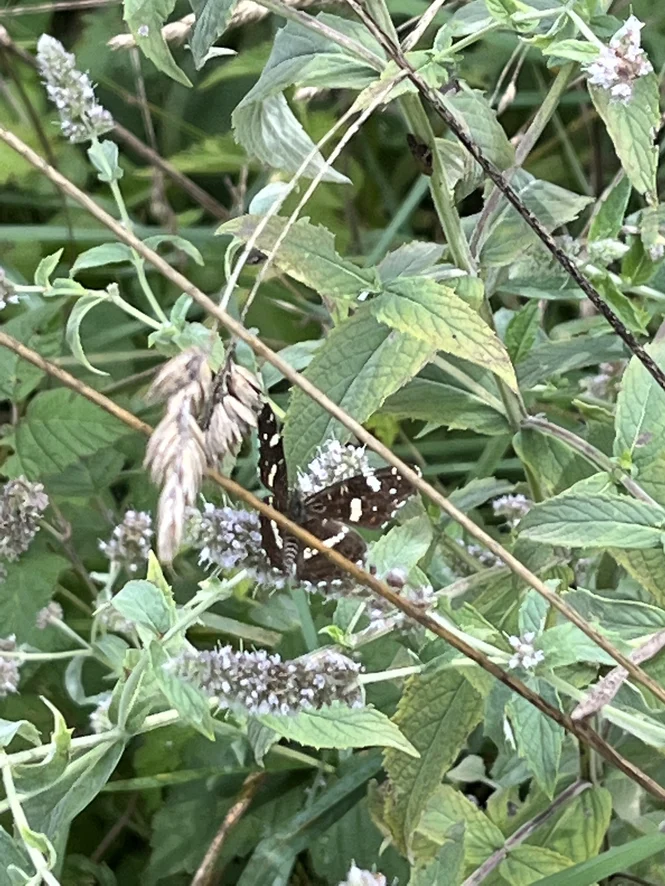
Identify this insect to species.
Araschnia levana
